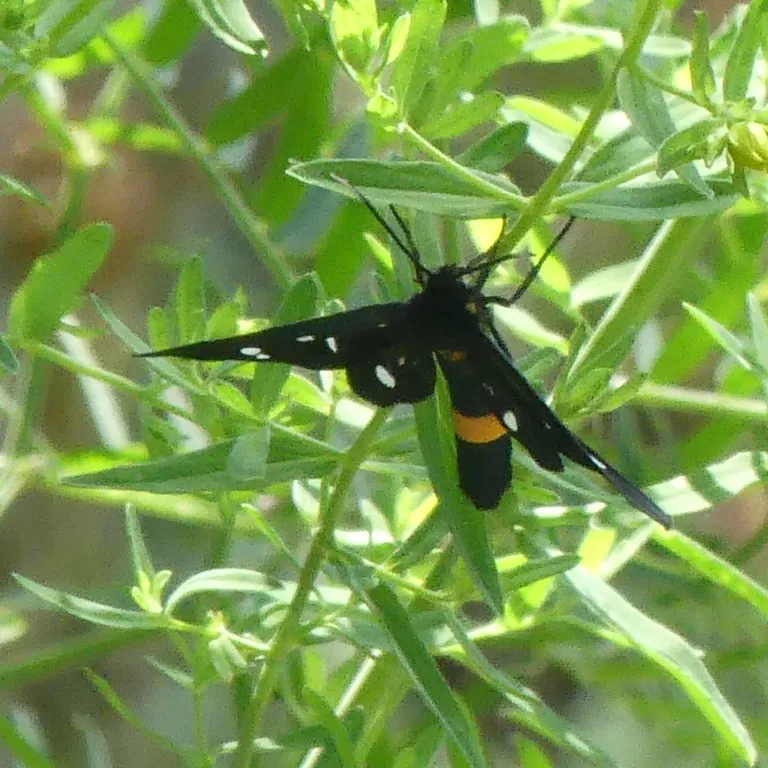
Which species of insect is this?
Amata phegea
